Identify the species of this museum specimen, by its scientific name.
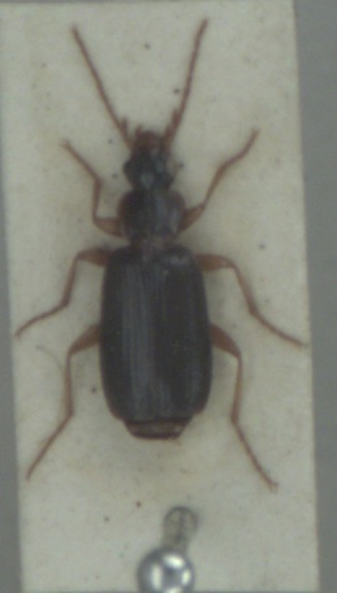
Dromius agilis
